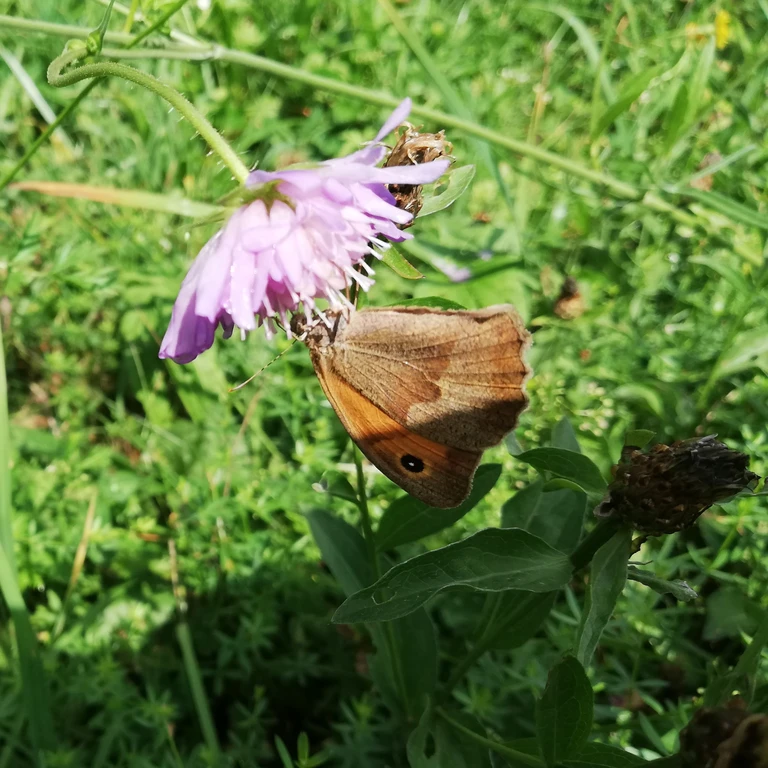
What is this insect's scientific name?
Maniola jurtina
